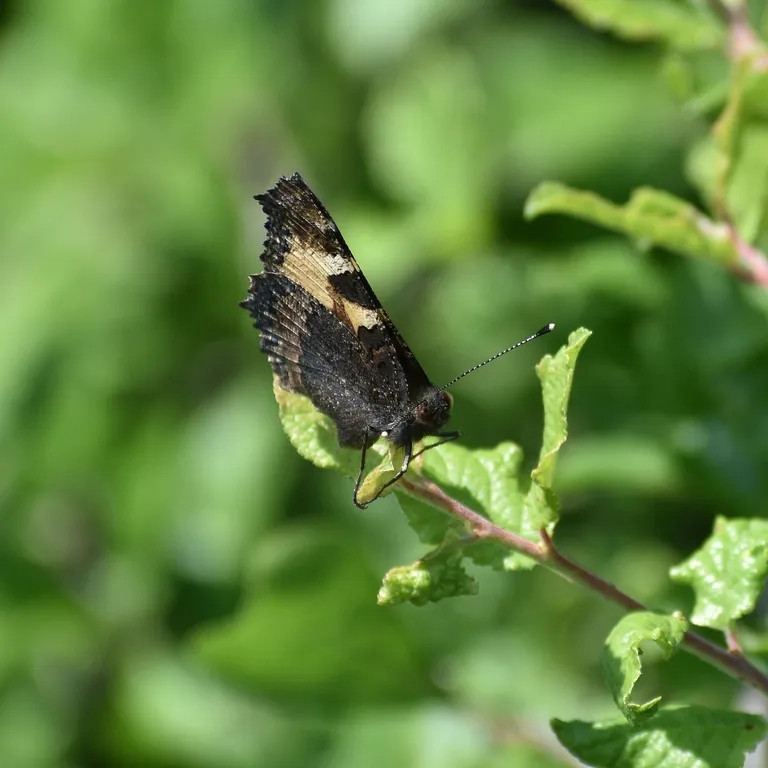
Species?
Aglais urticae
